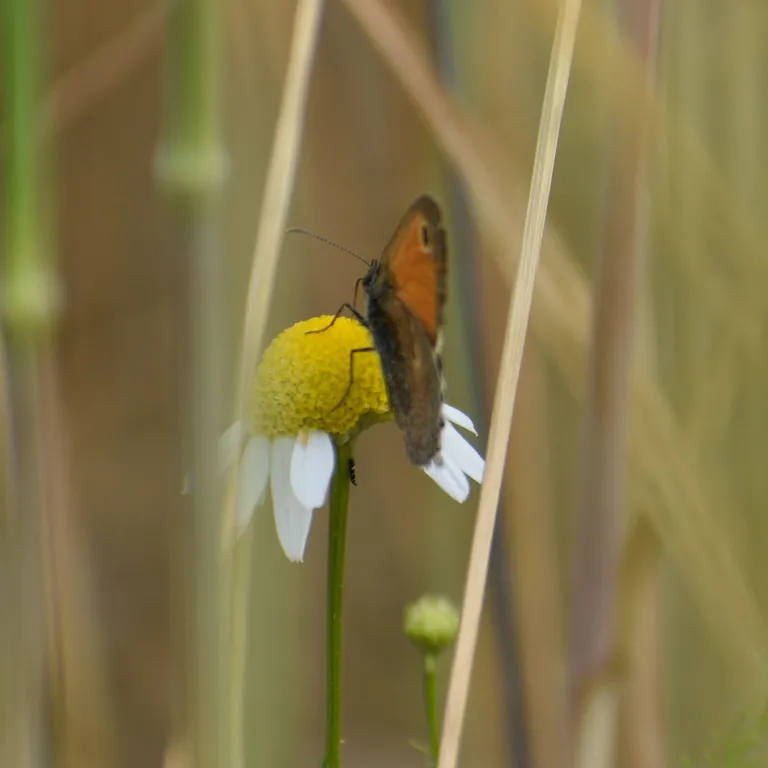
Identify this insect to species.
Coenonympha pamphilus
